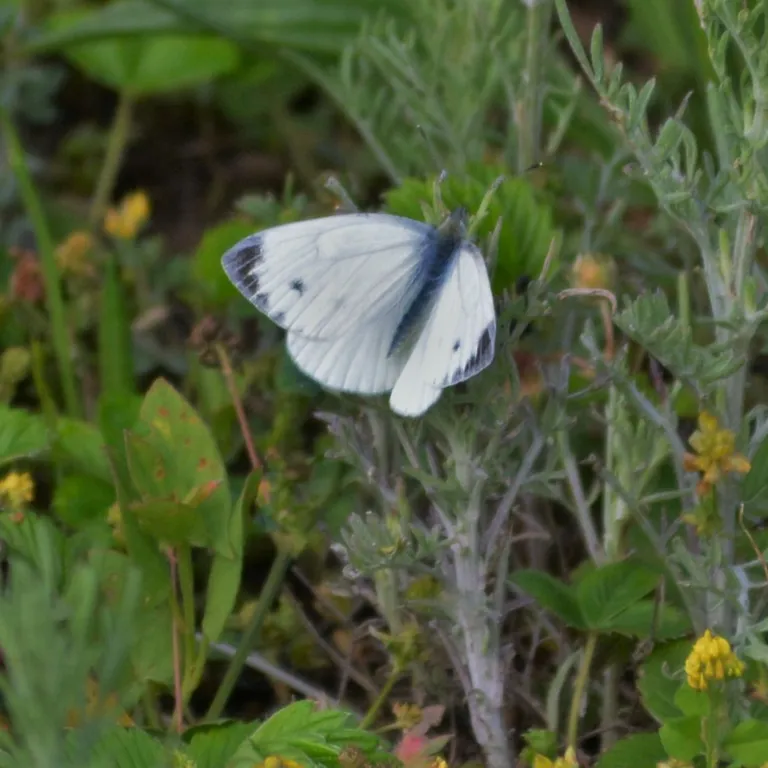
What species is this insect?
Pieris napi
